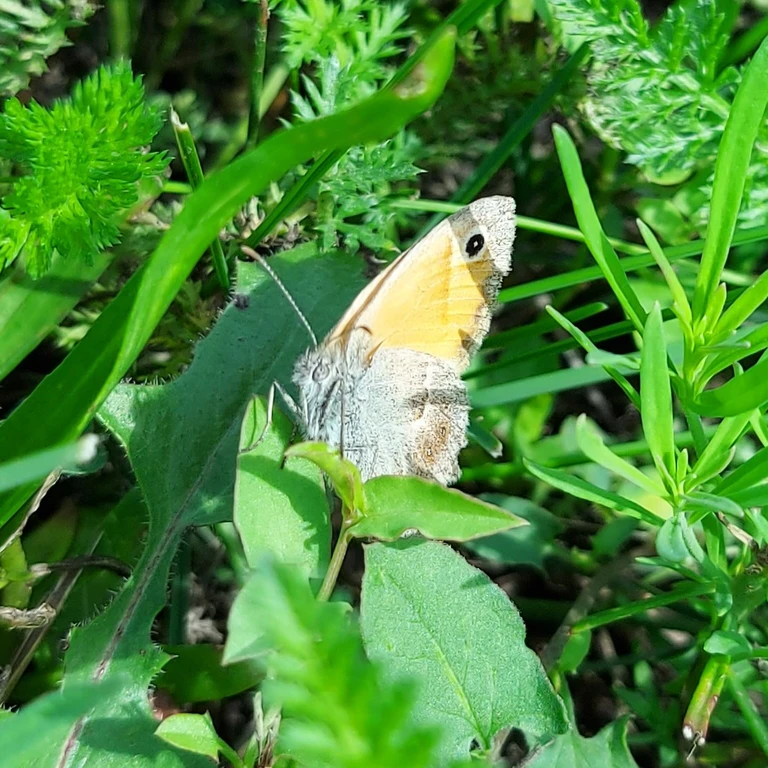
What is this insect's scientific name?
Coenonympha pamphilus
